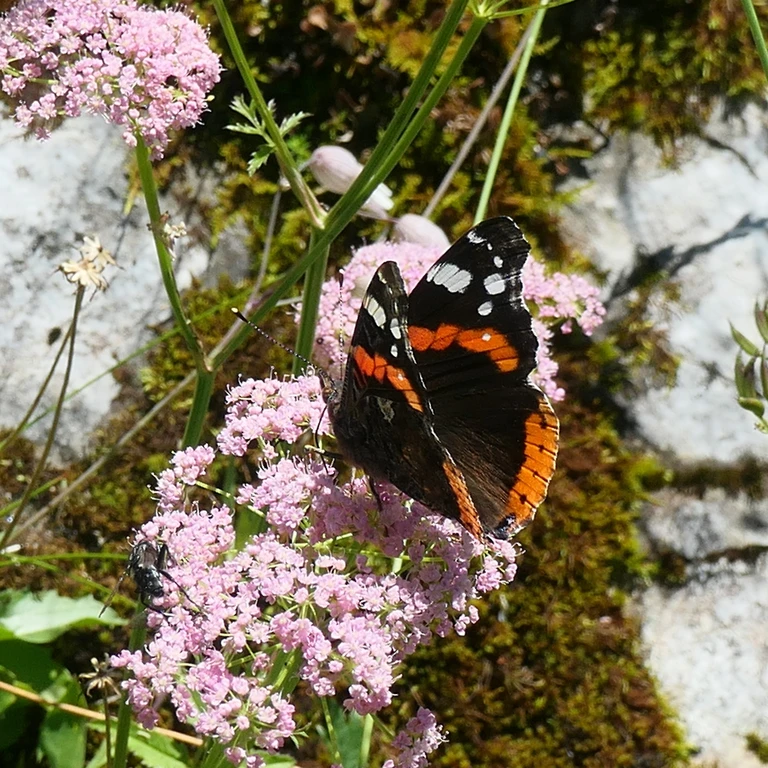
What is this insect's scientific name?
Vanessa atalanta
